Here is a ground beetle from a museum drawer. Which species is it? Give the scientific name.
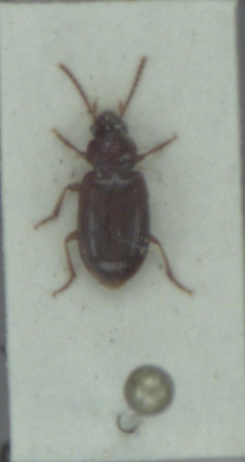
Bradycellus verbasci
